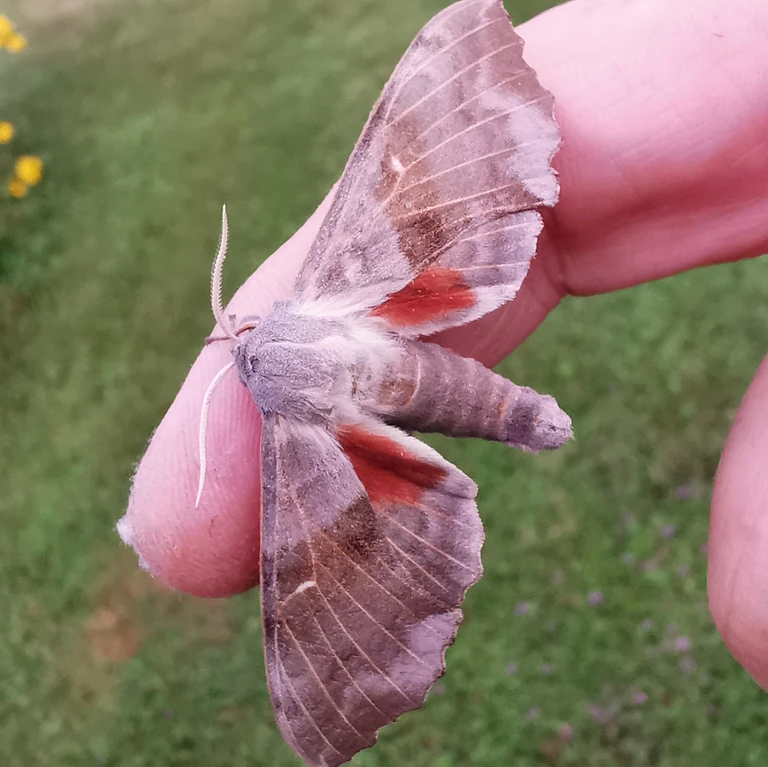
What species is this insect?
Laothoe populi
